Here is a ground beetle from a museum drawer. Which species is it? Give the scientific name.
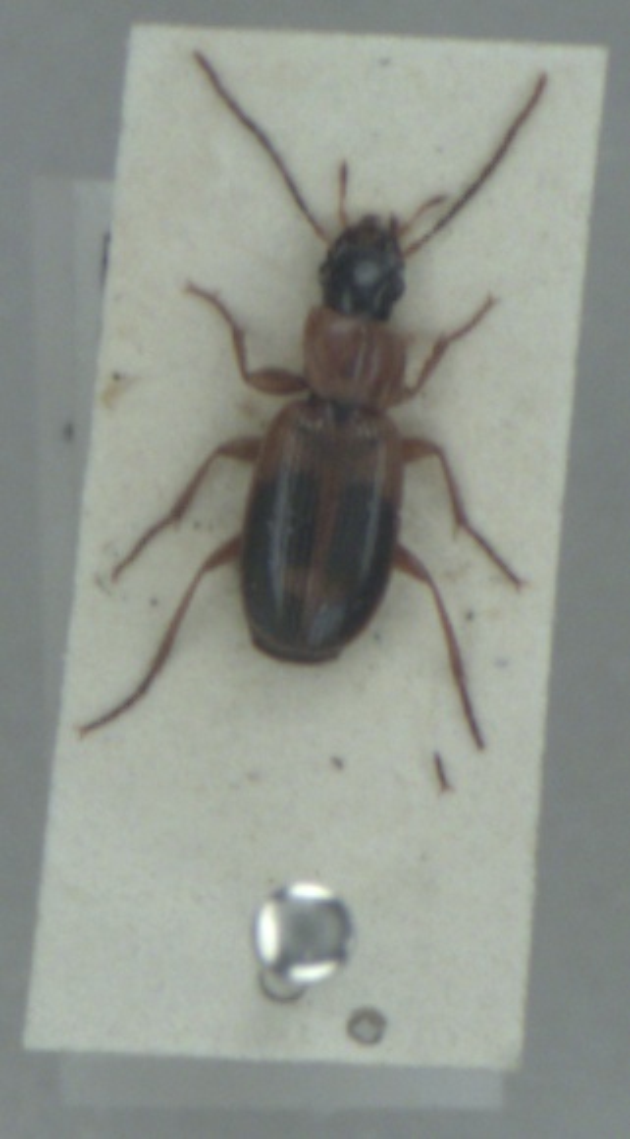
Badister bullatus
